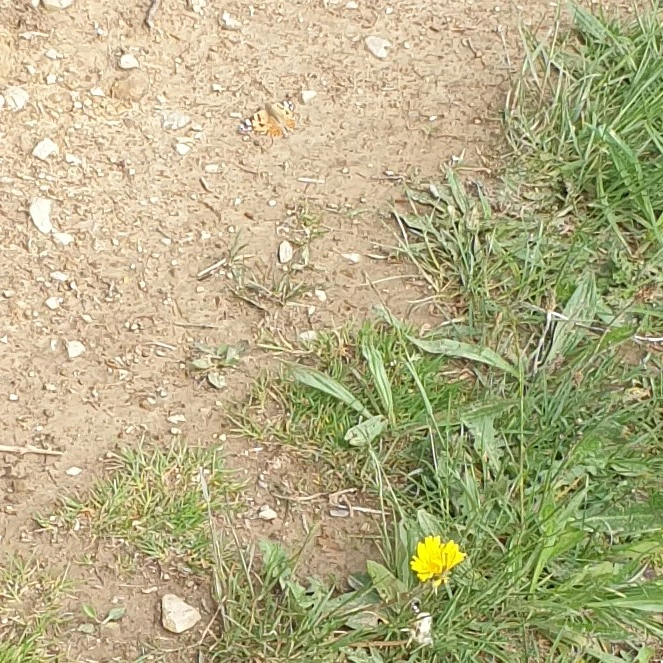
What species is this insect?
Vanessa cardui
